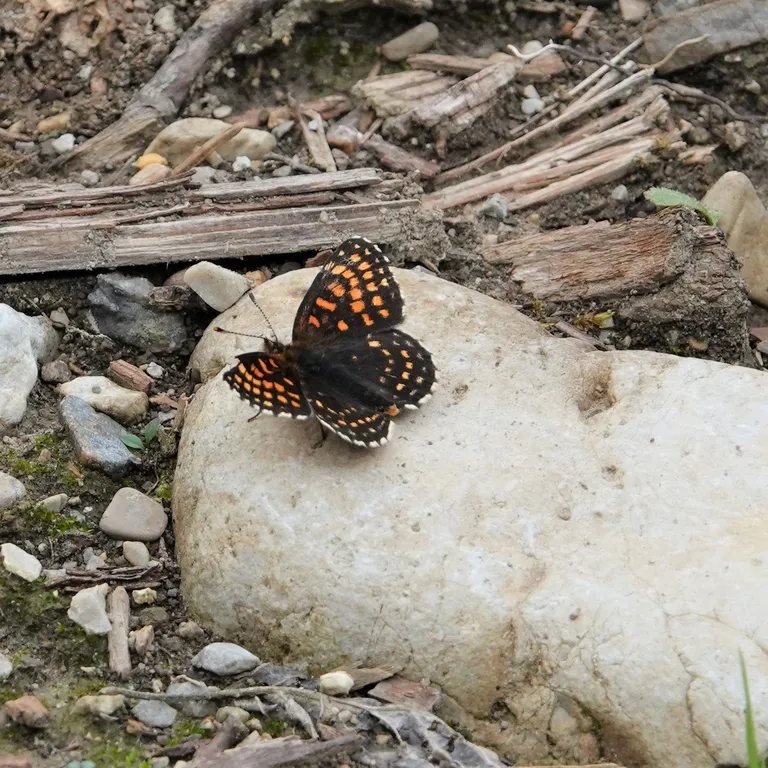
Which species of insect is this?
Melitaea diamina
